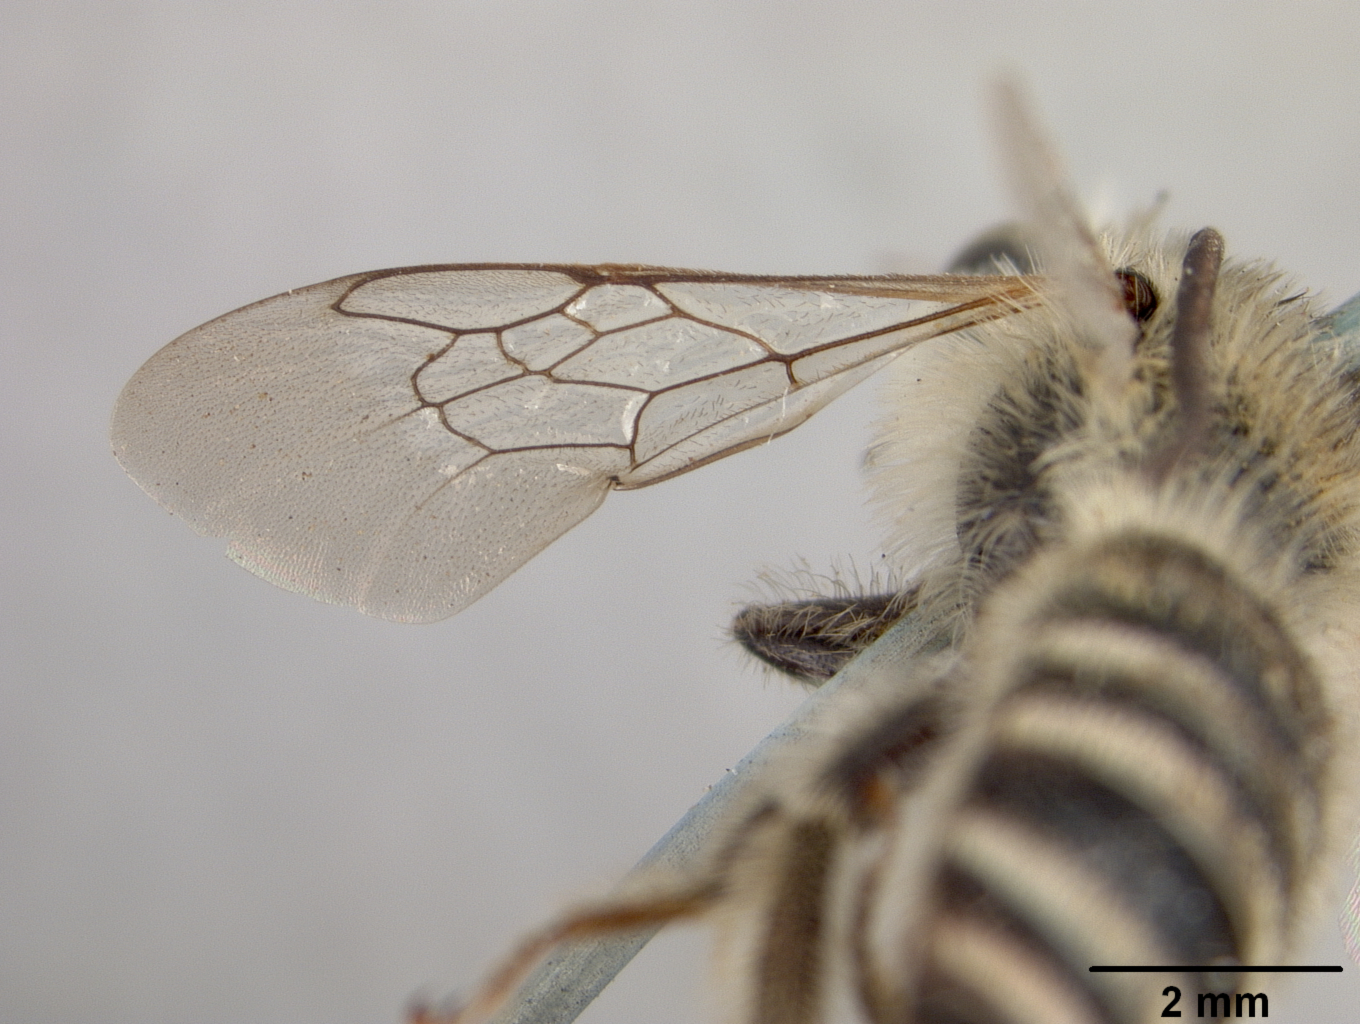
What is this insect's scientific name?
Melissodes ruidosensis
